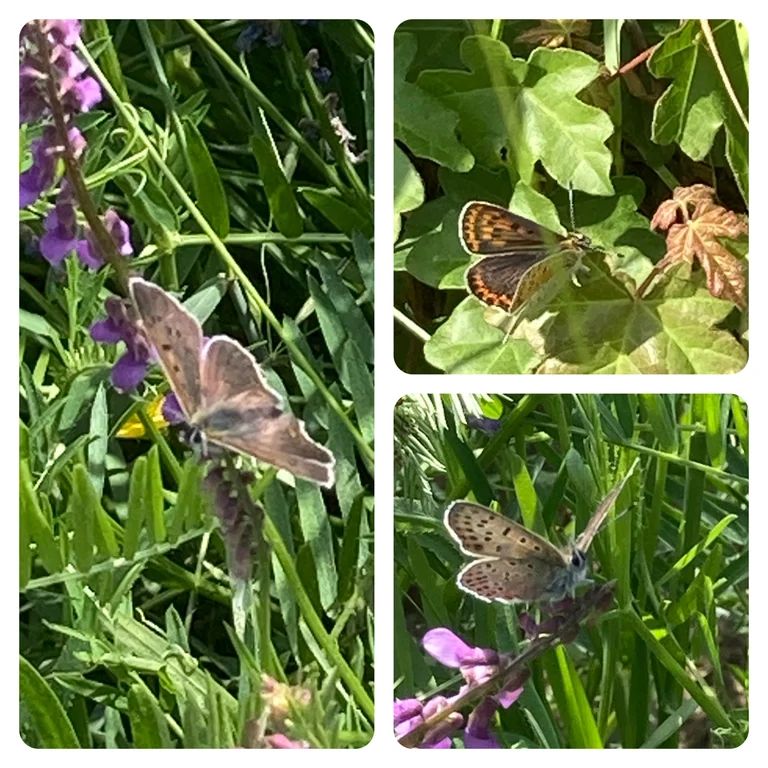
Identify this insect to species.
Lycaena tityrus (also Loweia tityrus)
